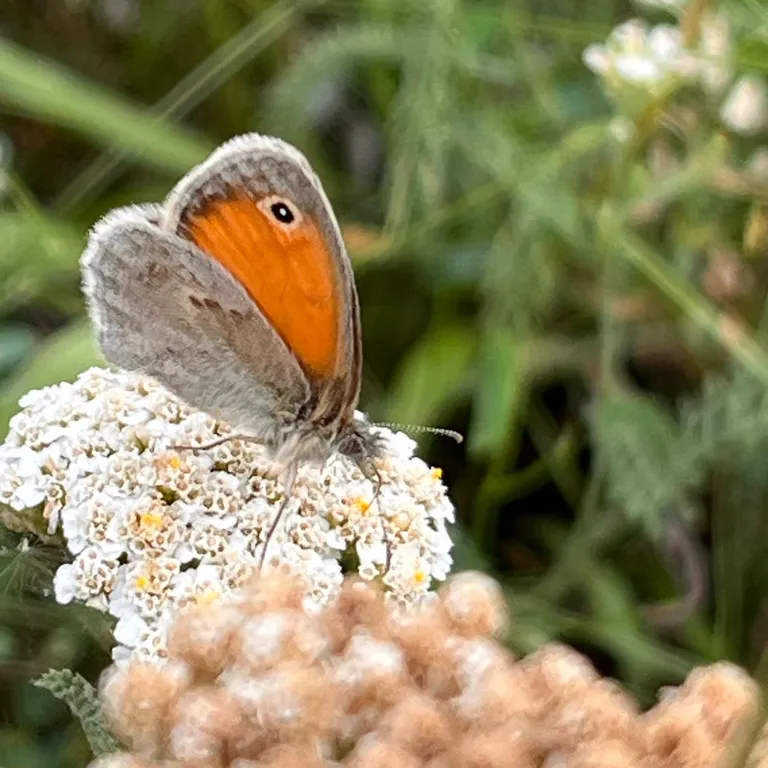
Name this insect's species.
Coenonympha pamphilus
